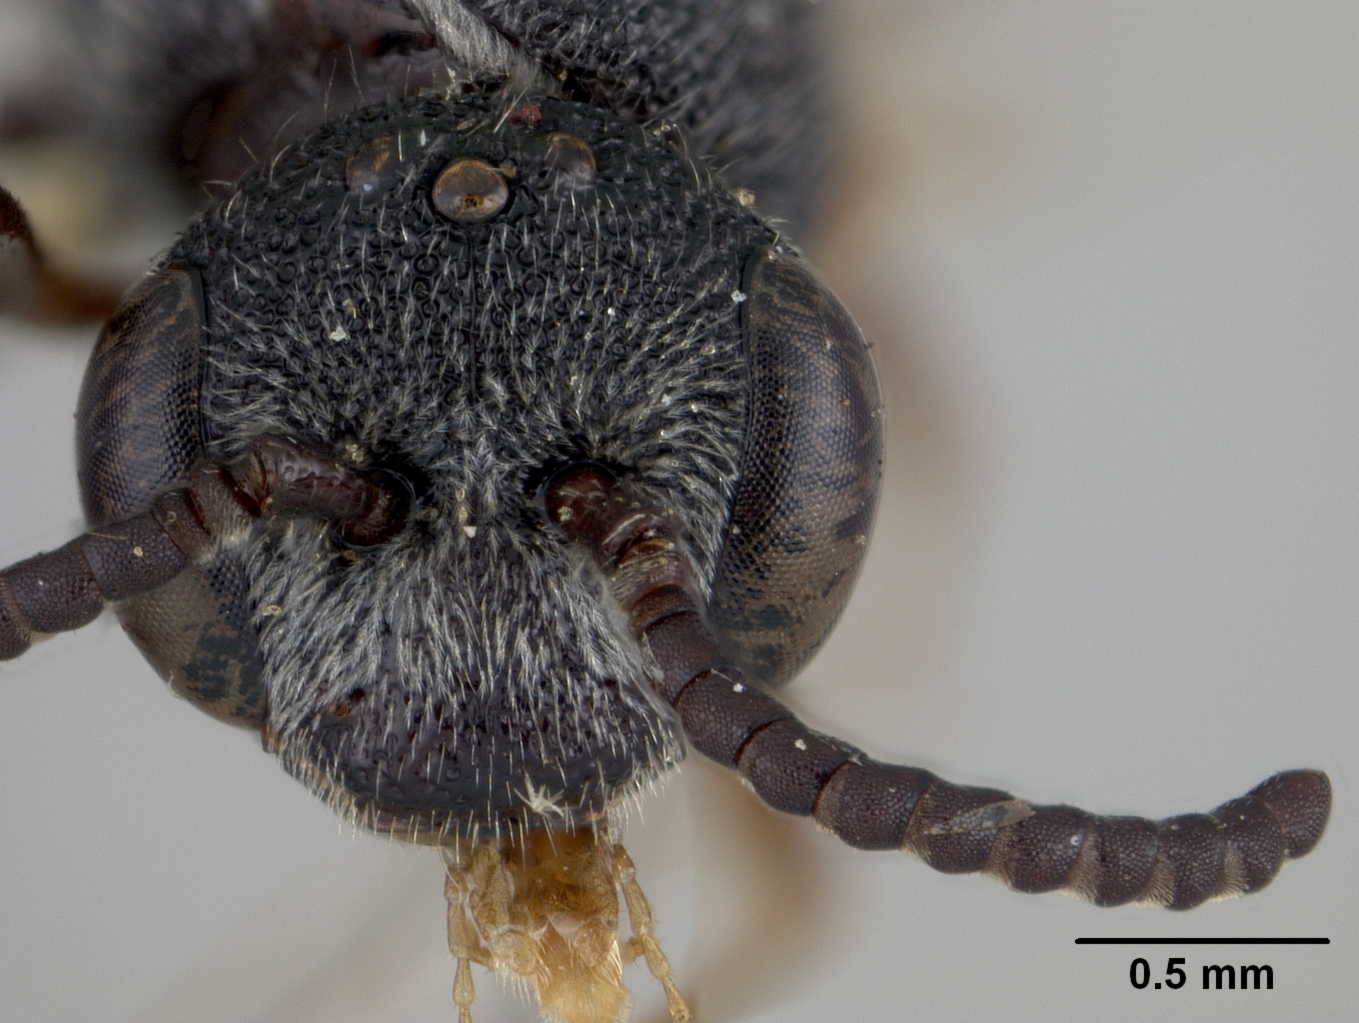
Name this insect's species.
Sphecodes tristellus
